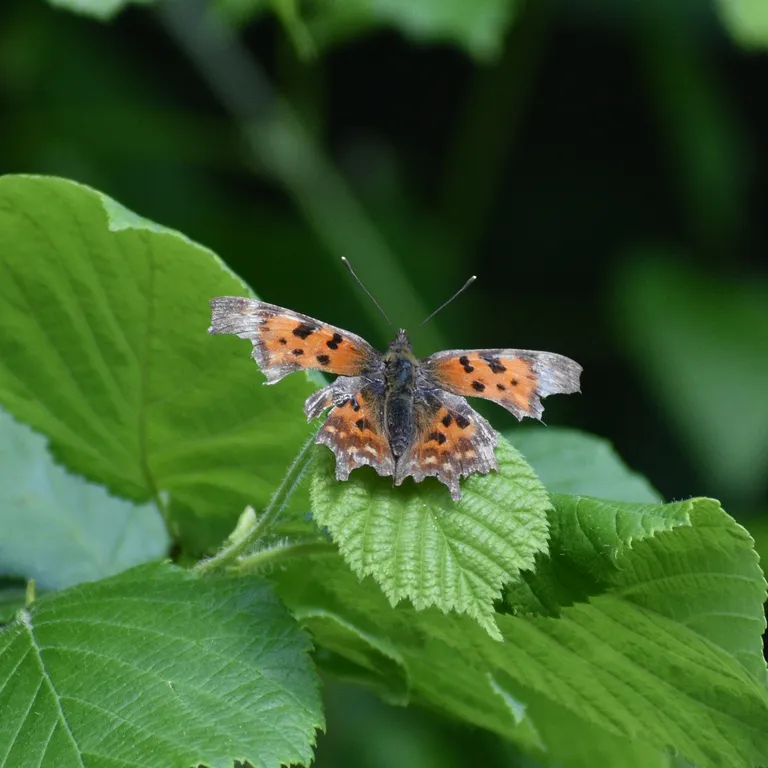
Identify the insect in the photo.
Polygonia c-album
